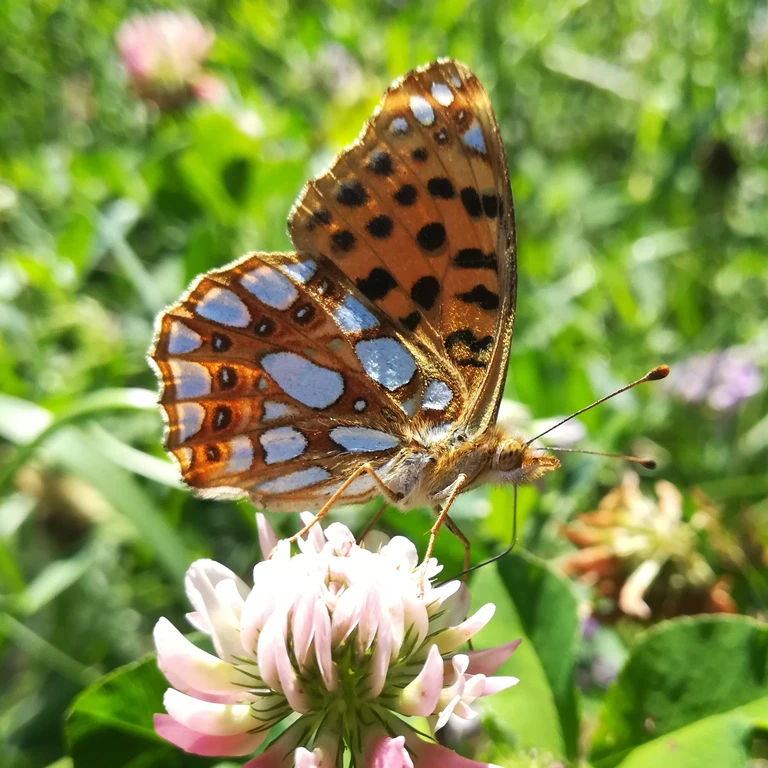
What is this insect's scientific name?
Issoria lathonia
